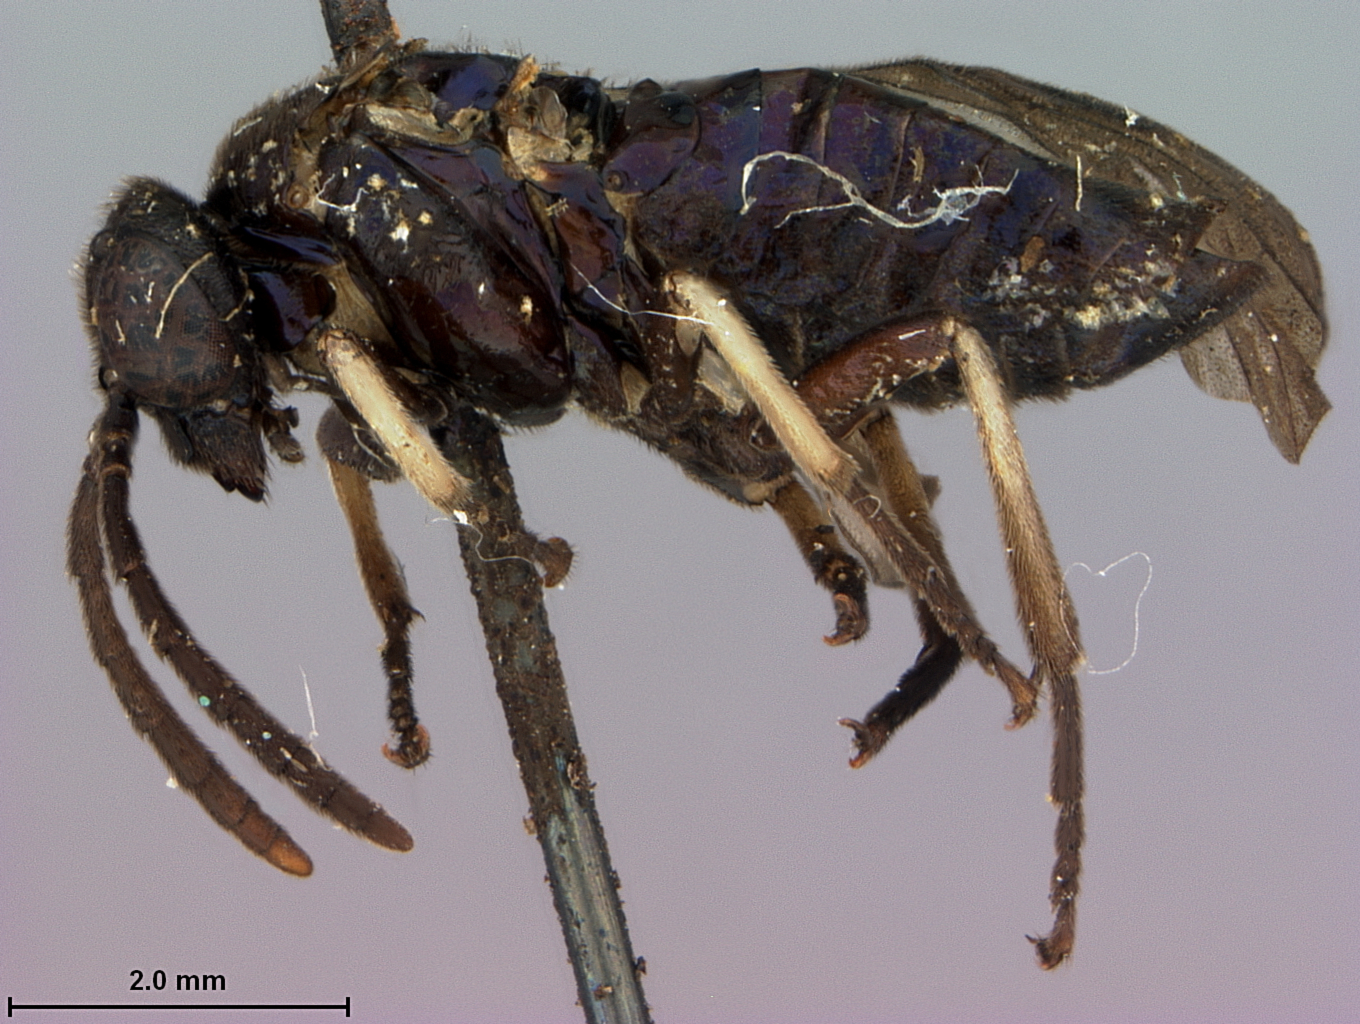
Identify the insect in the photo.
Senoclidia terminata
